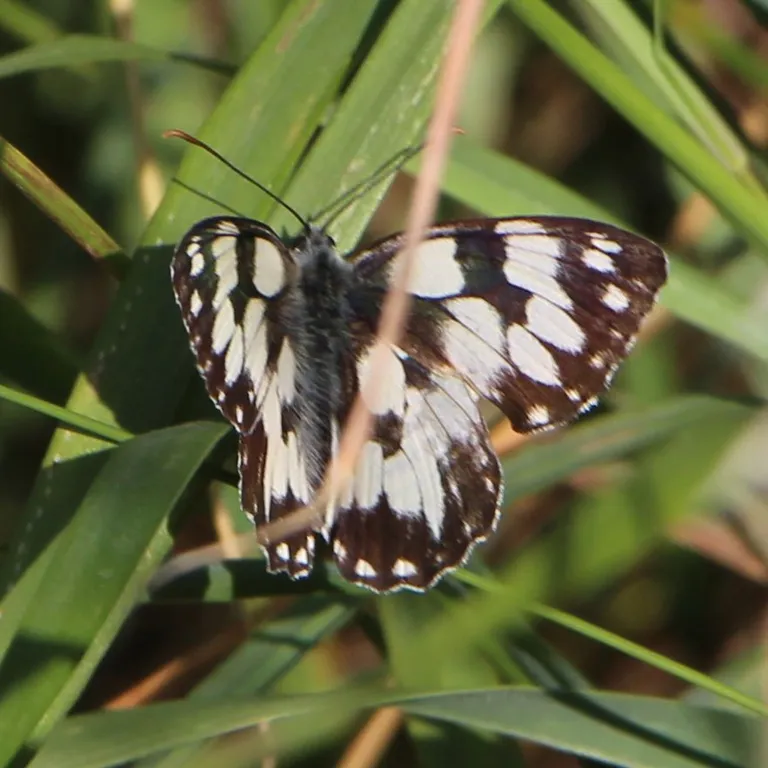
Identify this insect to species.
Melanargia galathea
